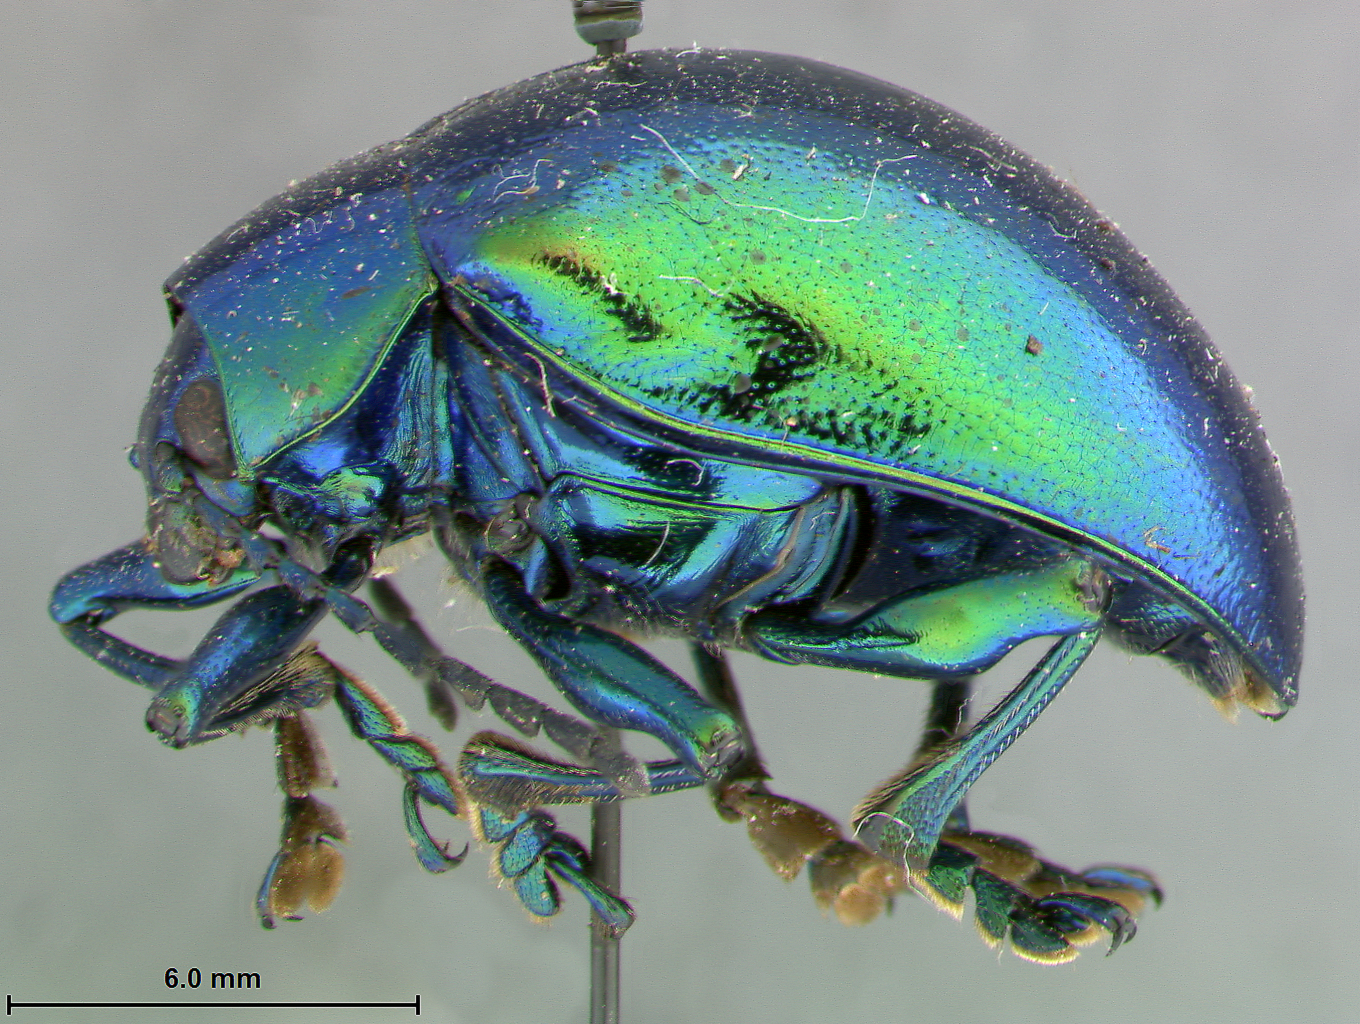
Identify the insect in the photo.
Eumolpus viriditarsis
